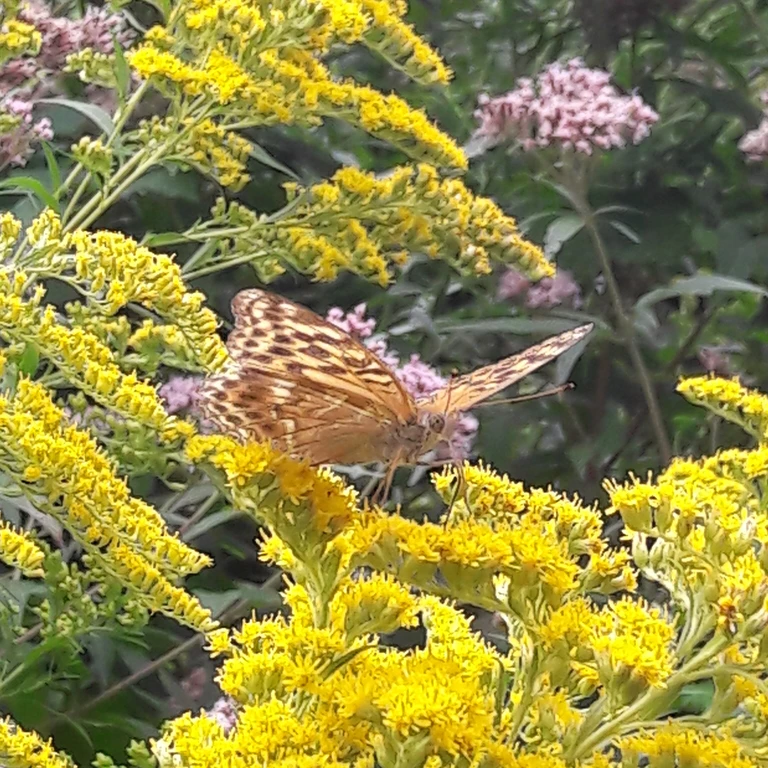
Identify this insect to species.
Argynnis paphia
